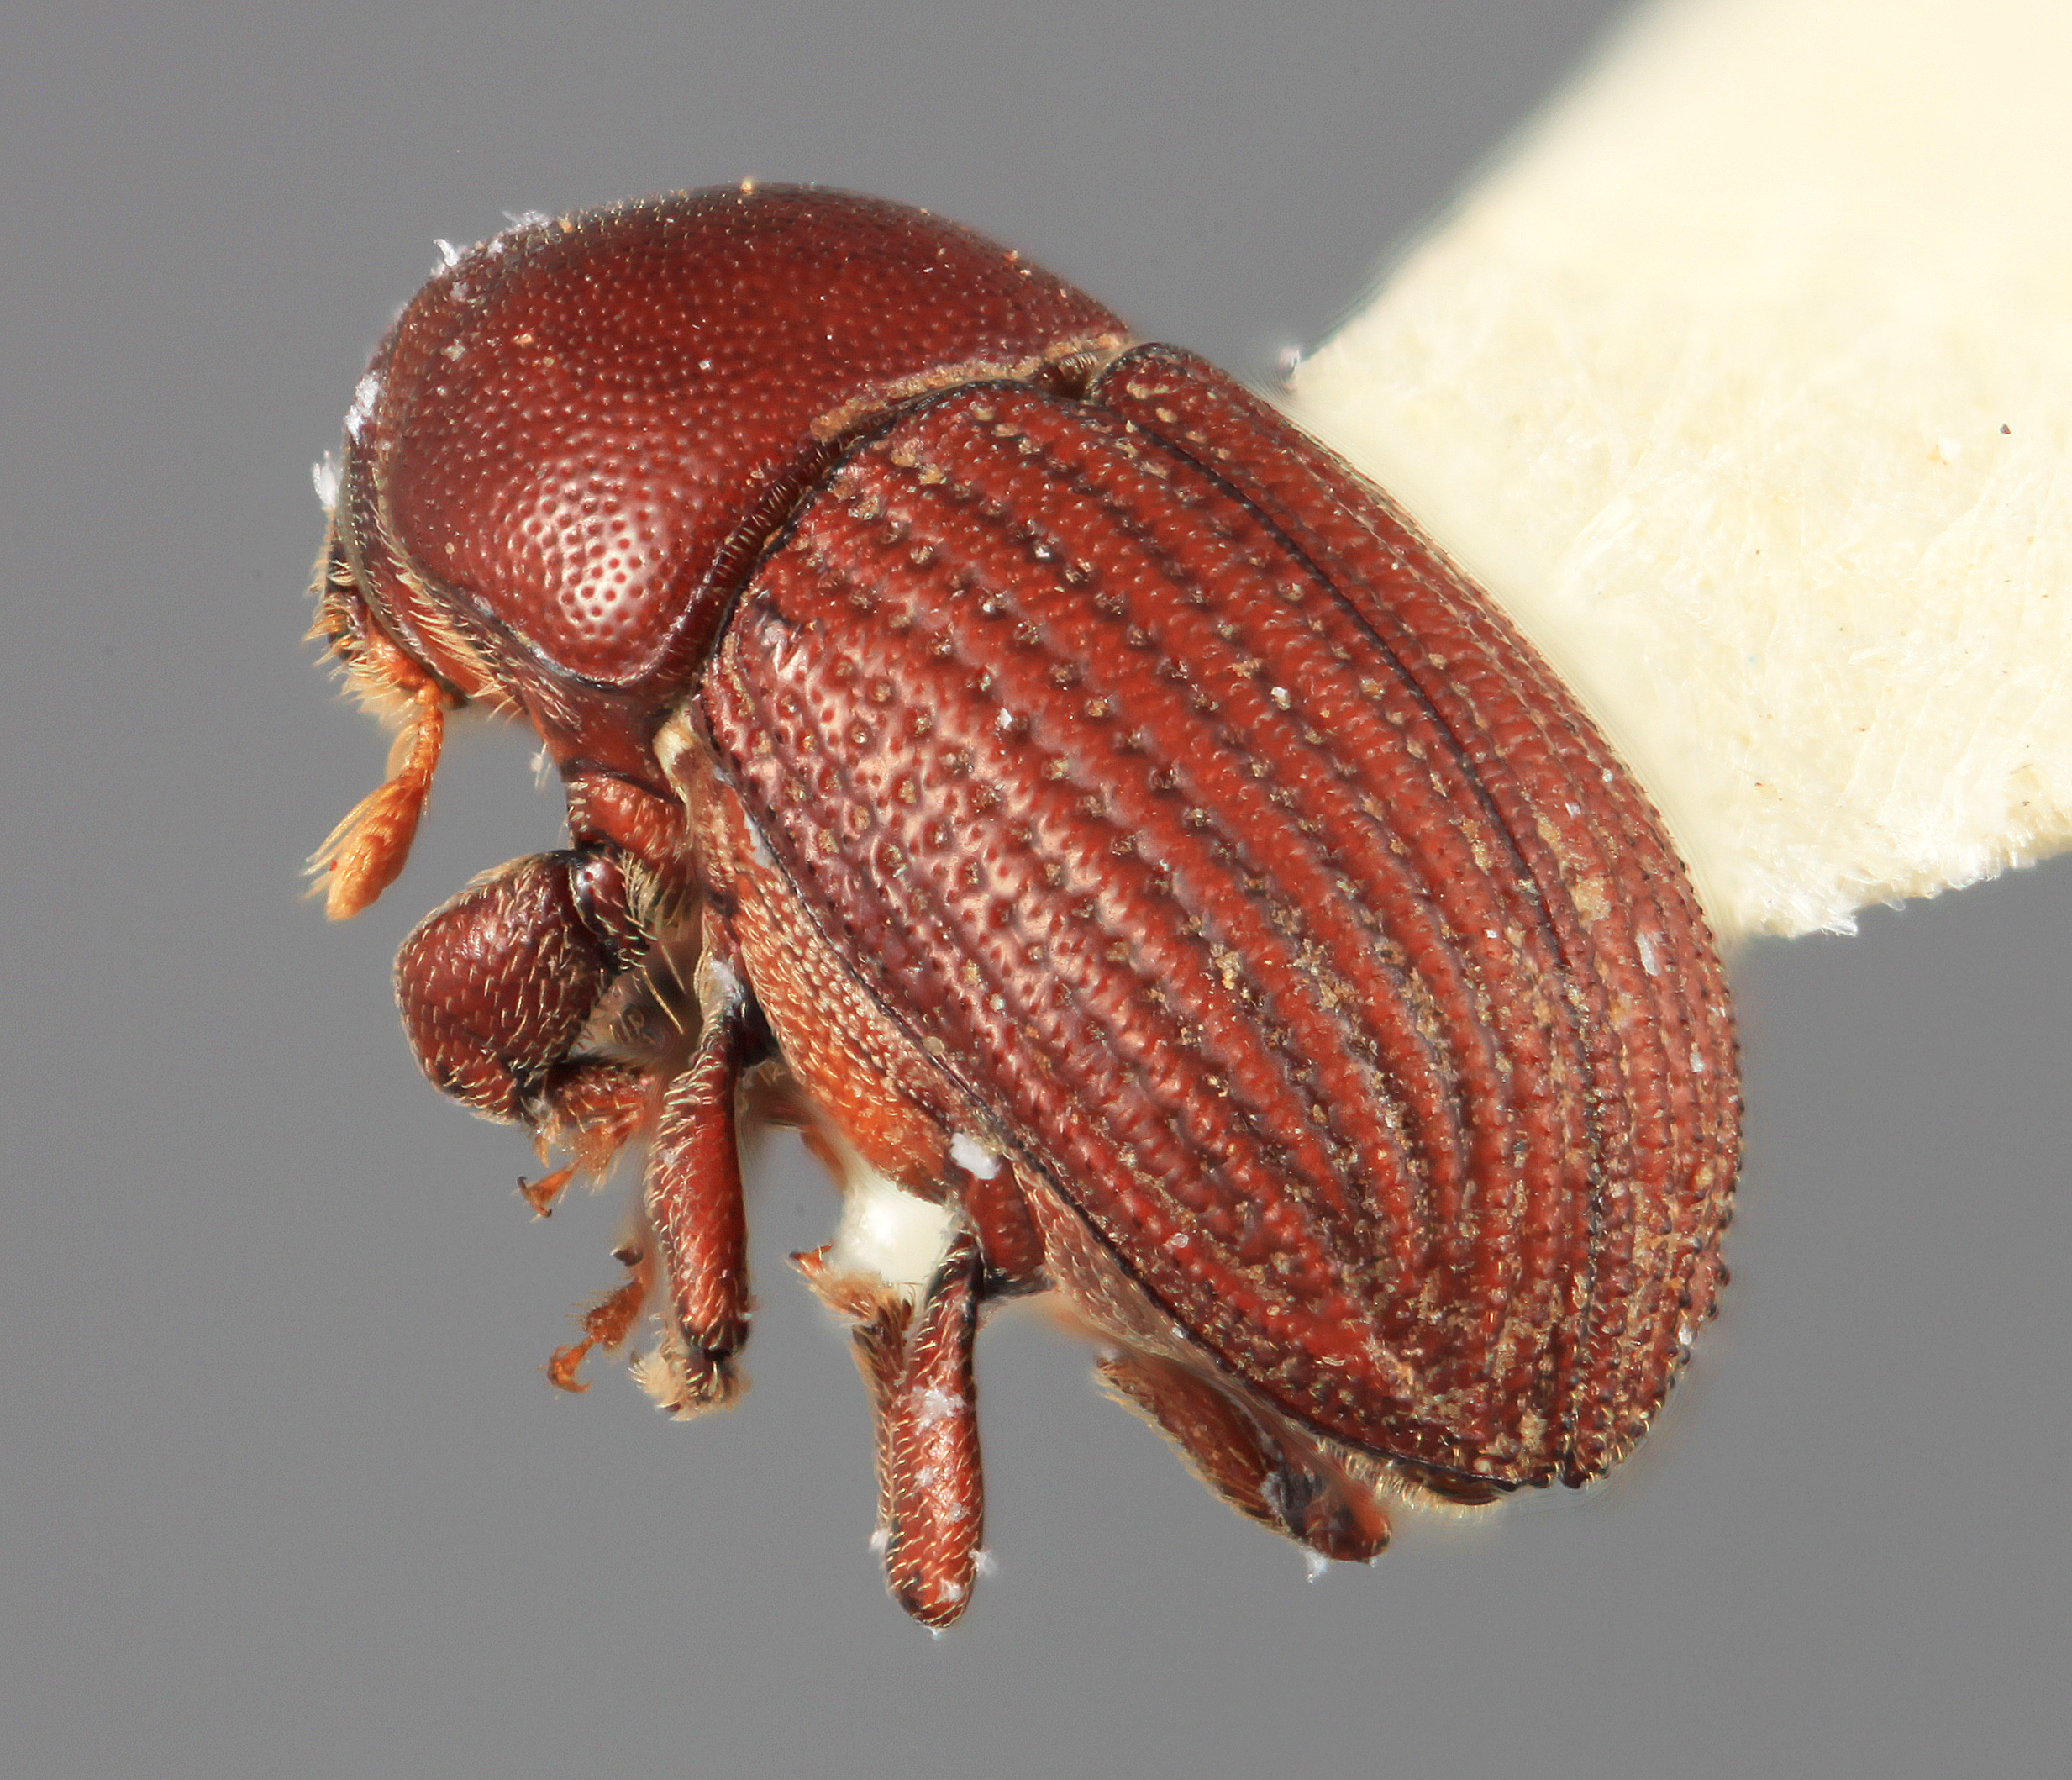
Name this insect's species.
Cnemonyx euphorbiae
